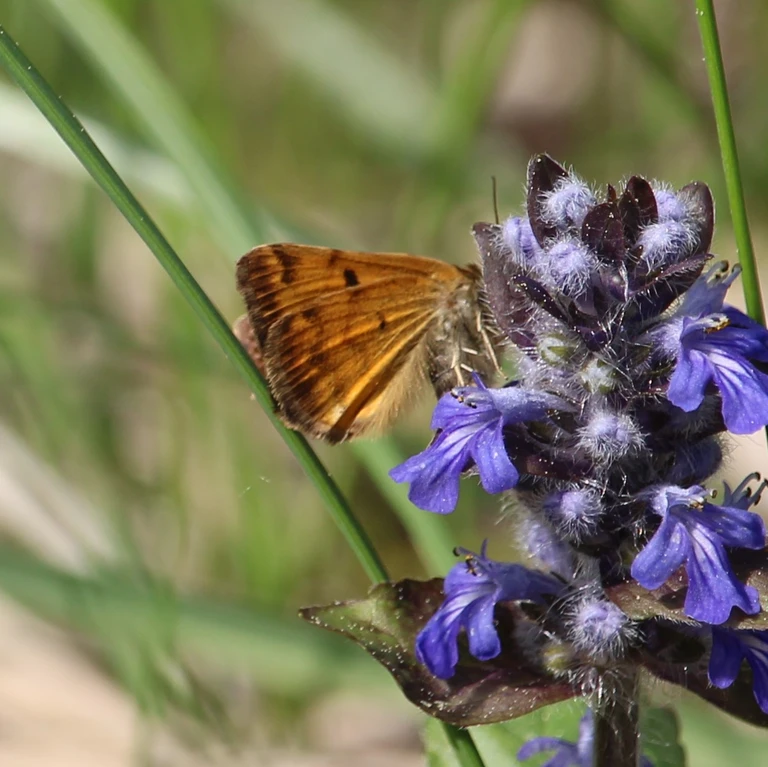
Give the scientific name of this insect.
Euclidia glyphica
